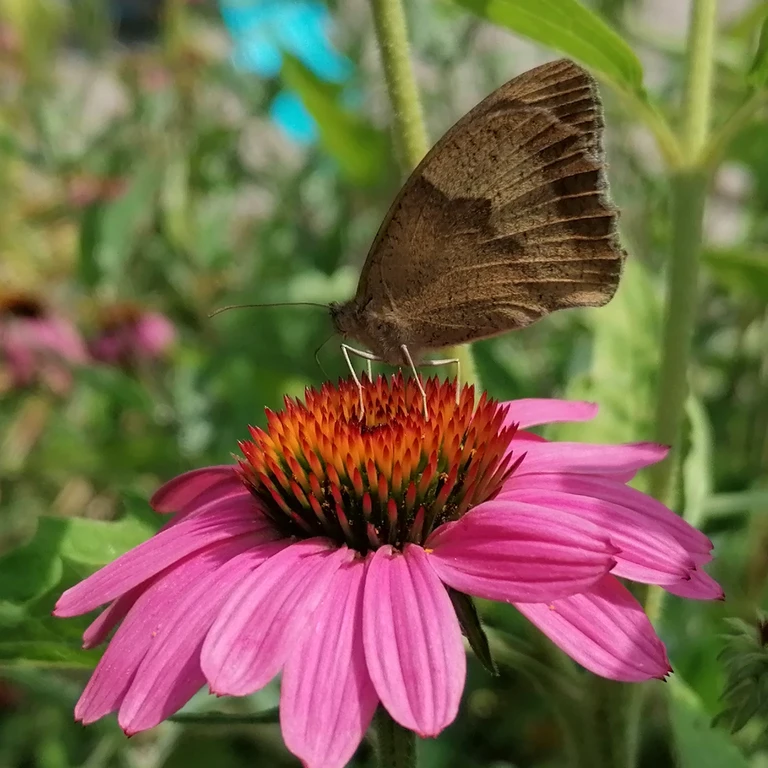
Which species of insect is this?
Maniola jurtina
